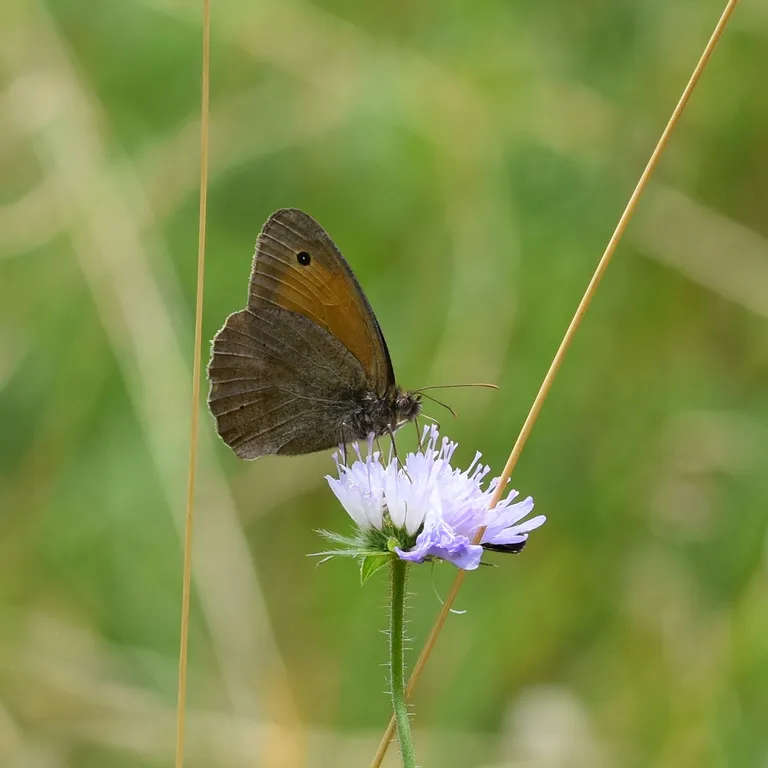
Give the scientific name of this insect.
Maniola jurtina
